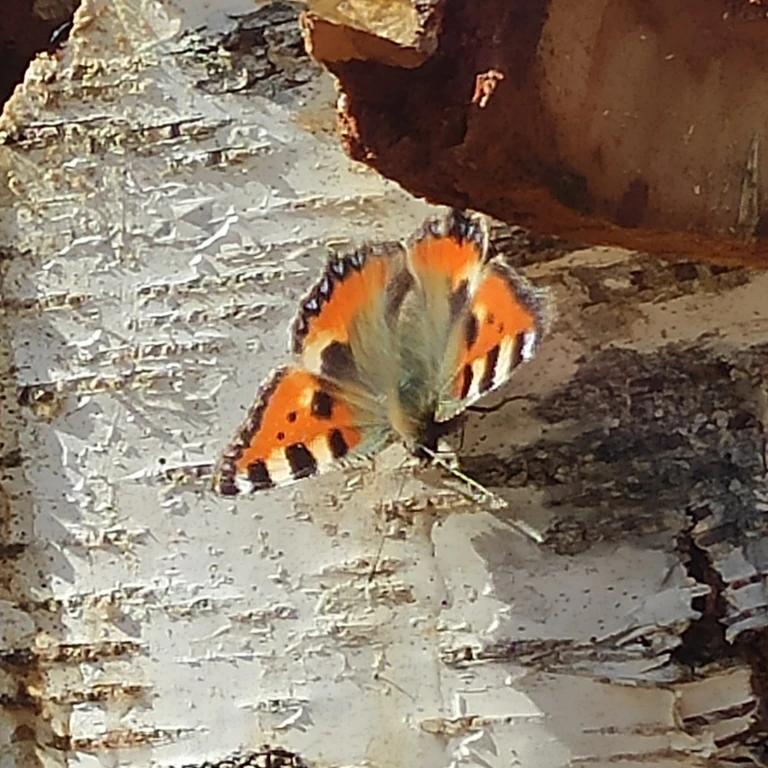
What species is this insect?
Aglais urticae
